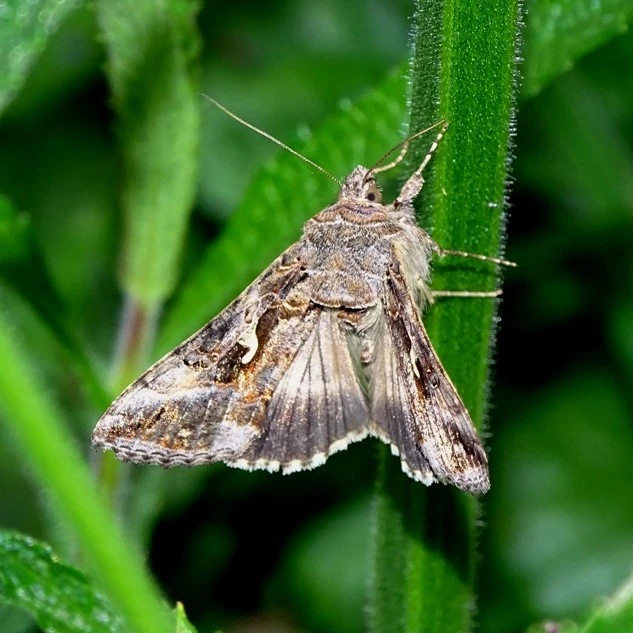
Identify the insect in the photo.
Autographa gamma
